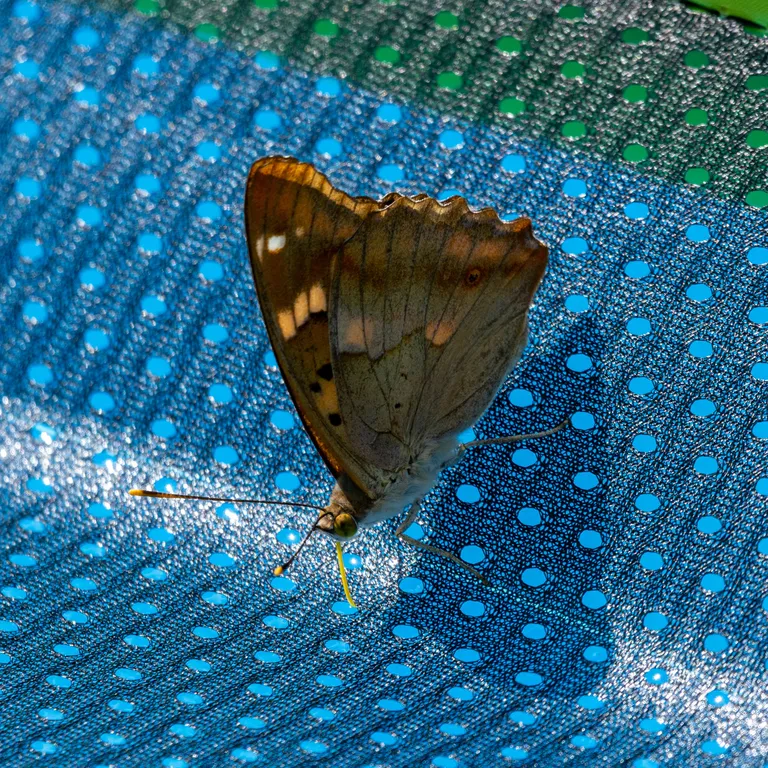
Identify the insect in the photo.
Apatura ilia
